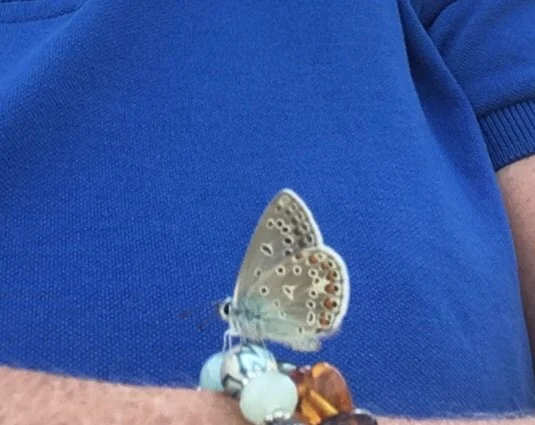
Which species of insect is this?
Polyommatus icarus
